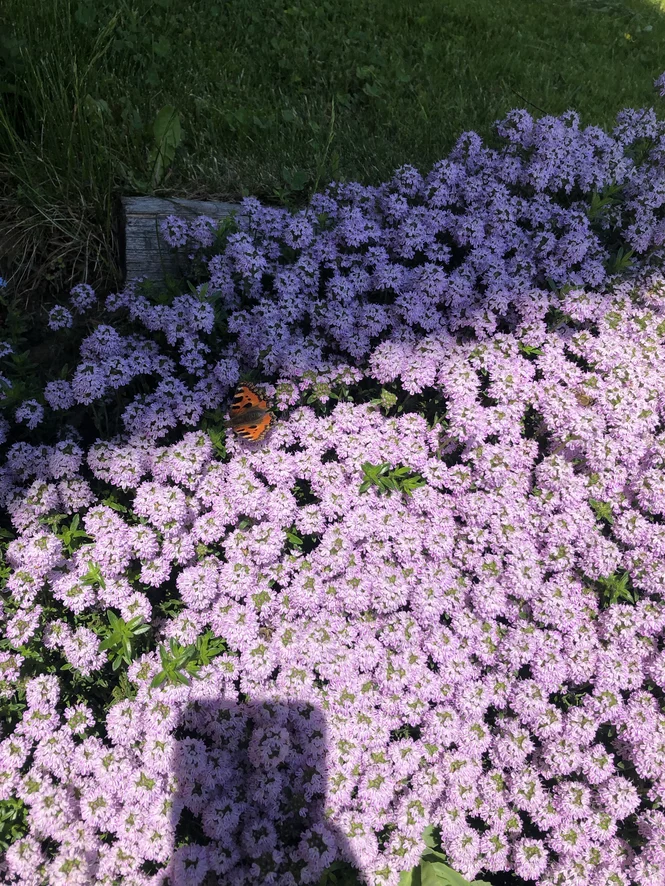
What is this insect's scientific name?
Aglais urticae
